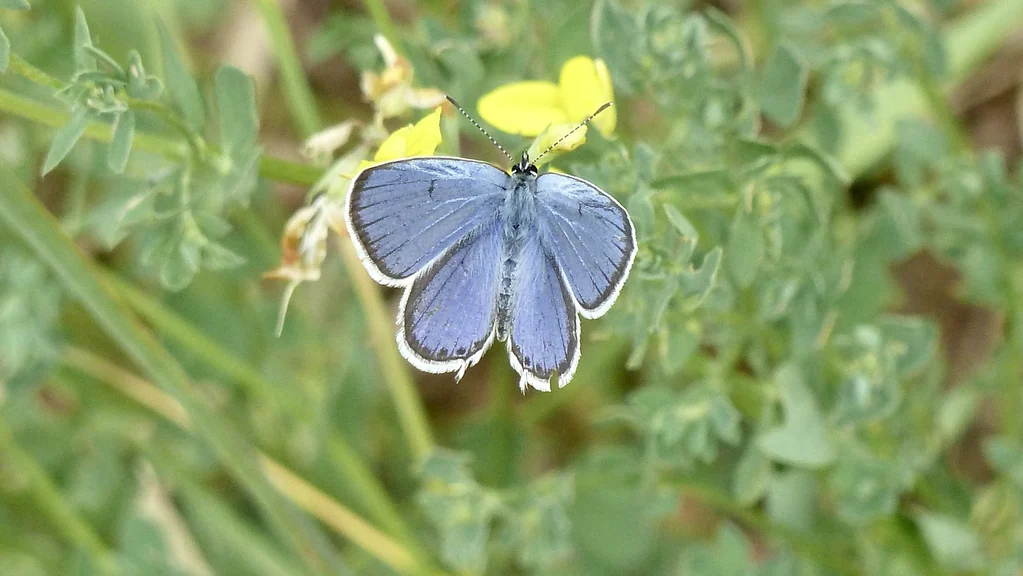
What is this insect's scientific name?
Cupido argiades (also Elkalyce argiades)
